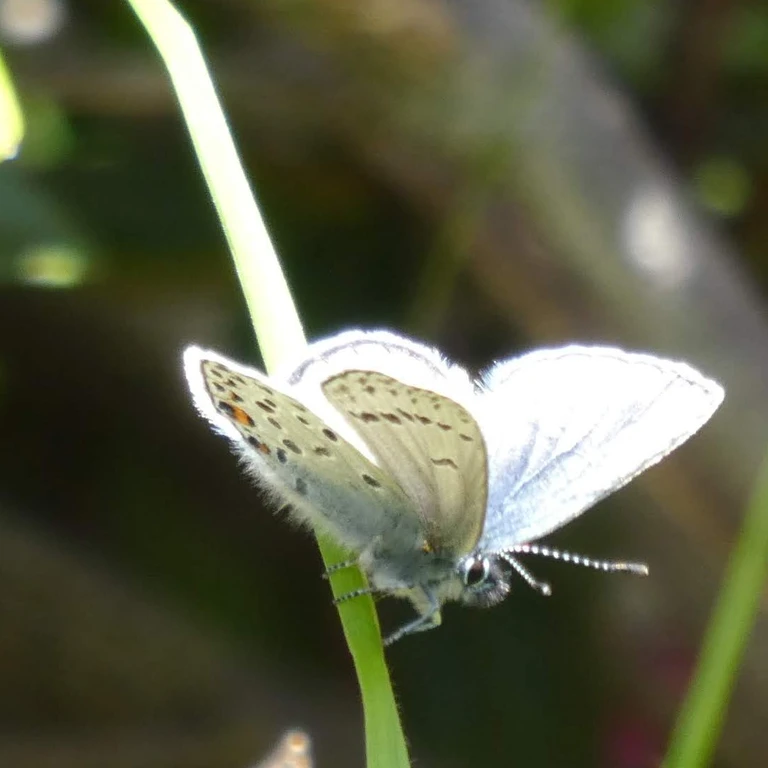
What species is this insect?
Agriades optilete (also Vacciniina optilete)
